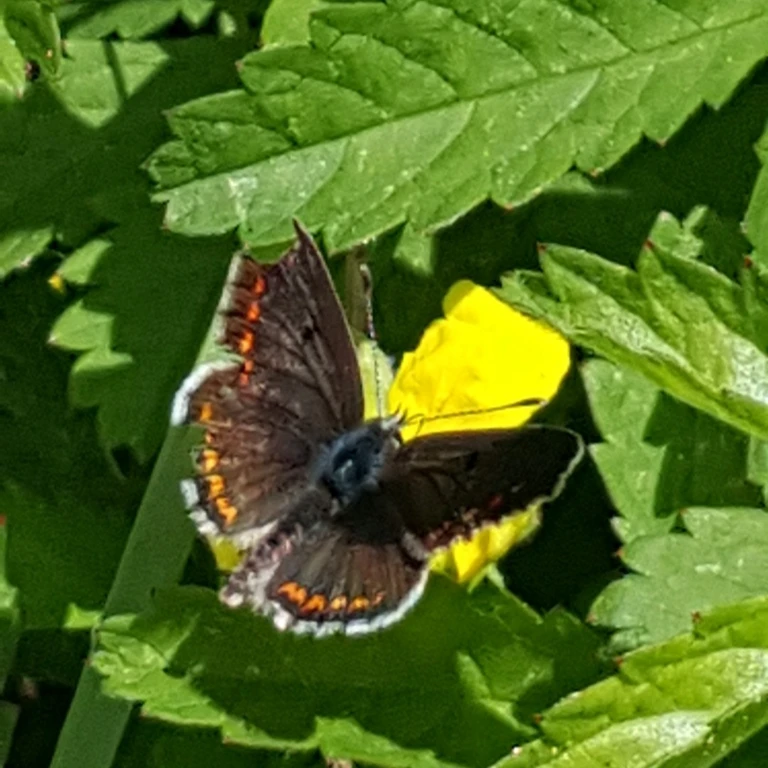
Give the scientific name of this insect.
Aricia agestis/artaxerxes
